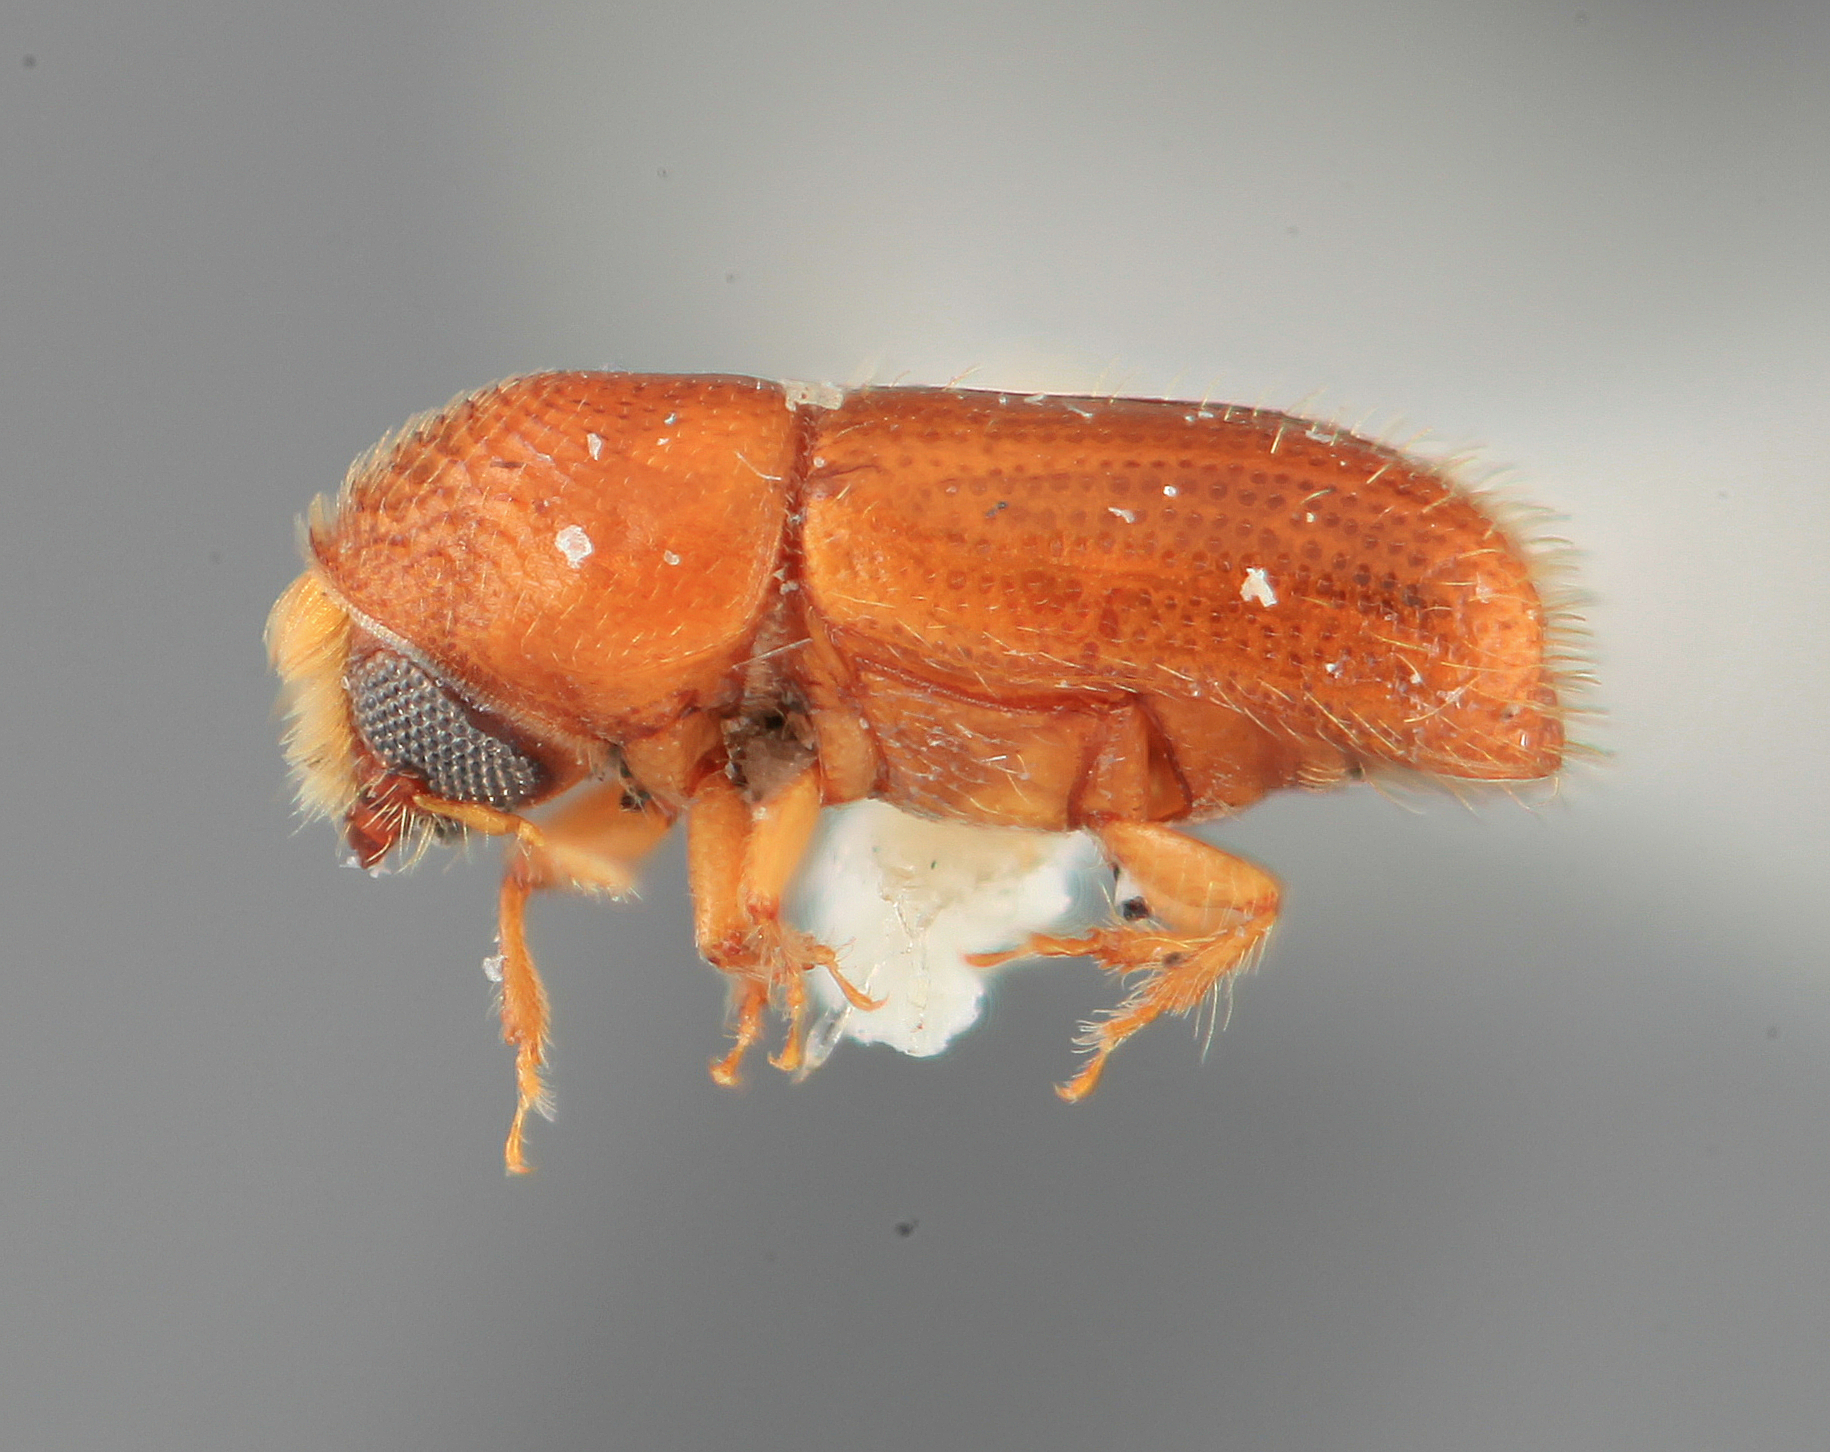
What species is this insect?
Araptus medialis
